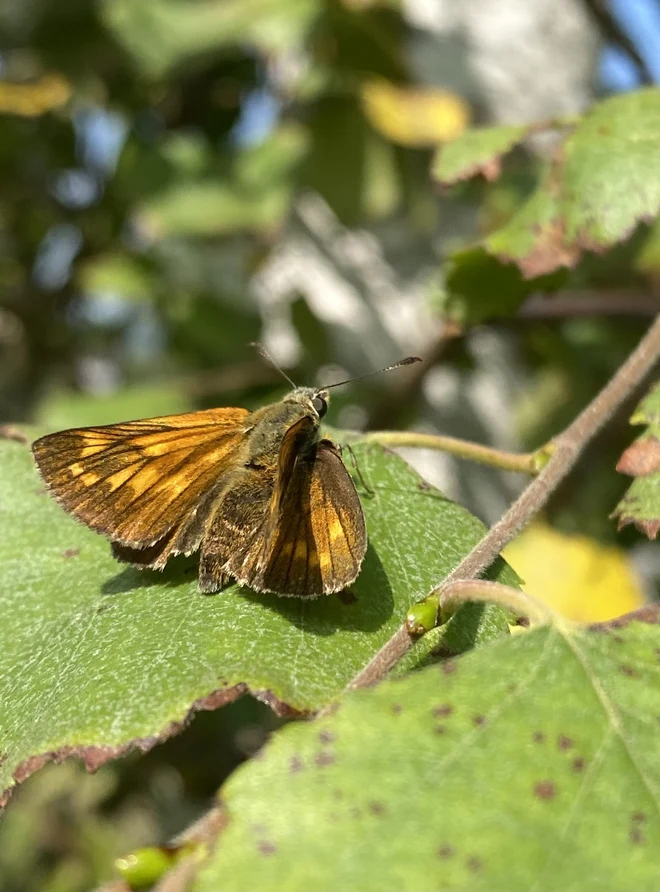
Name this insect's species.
Ochlodes sylvanus (also Ochlodes venata)
